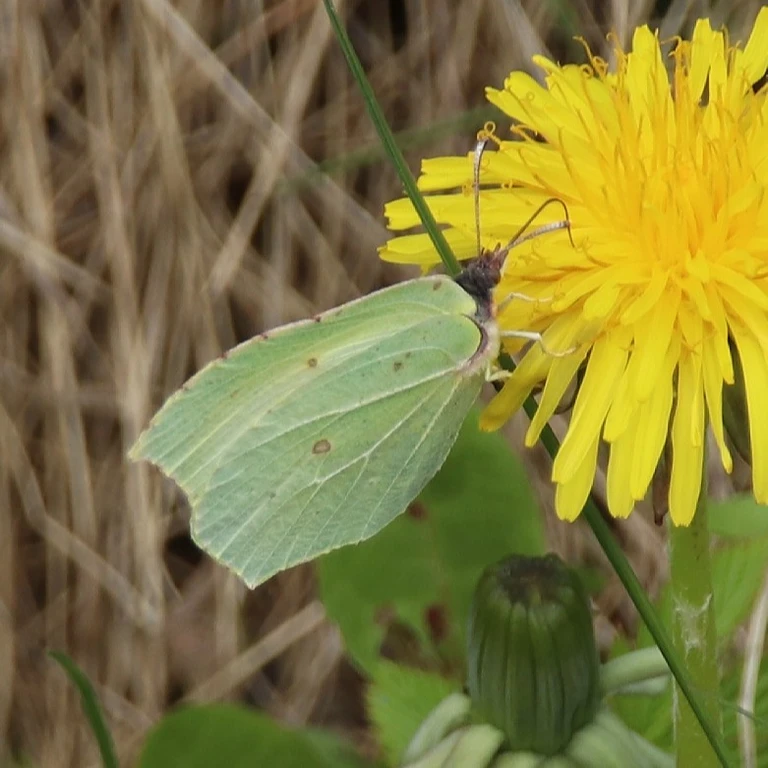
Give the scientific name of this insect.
Gonepteryx rhamni
